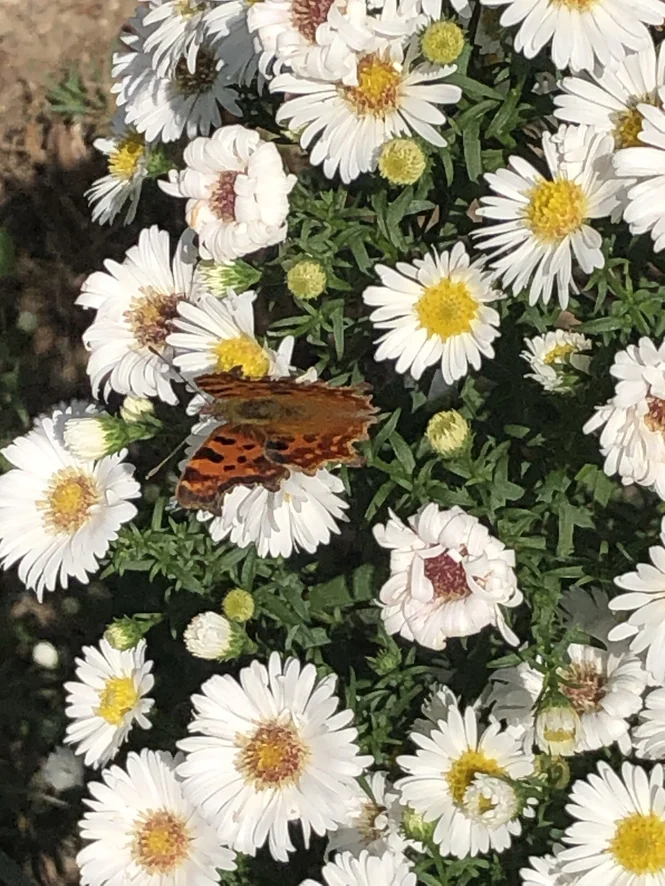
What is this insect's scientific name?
Polygonia c-album
